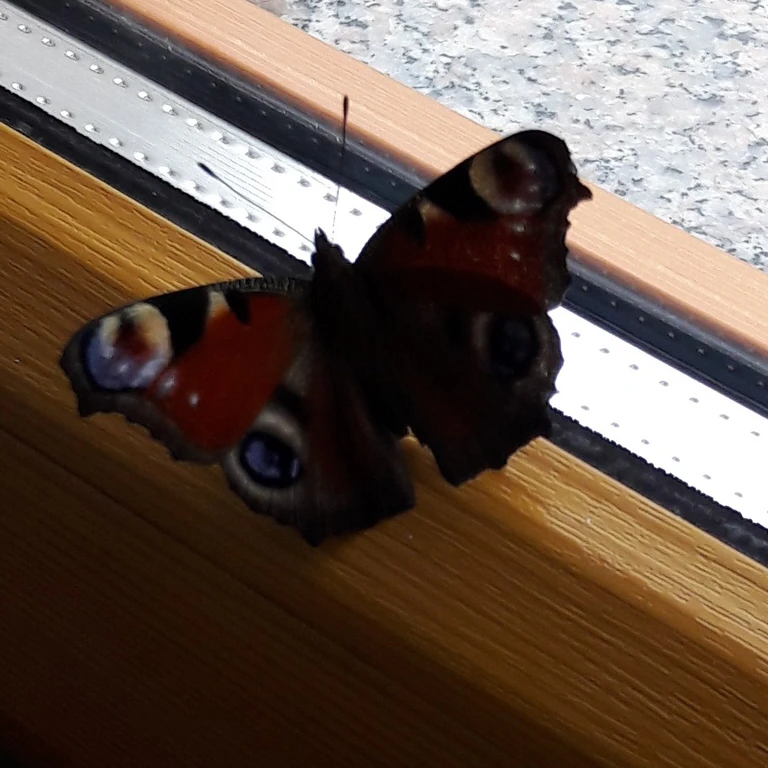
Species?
Aglais io
